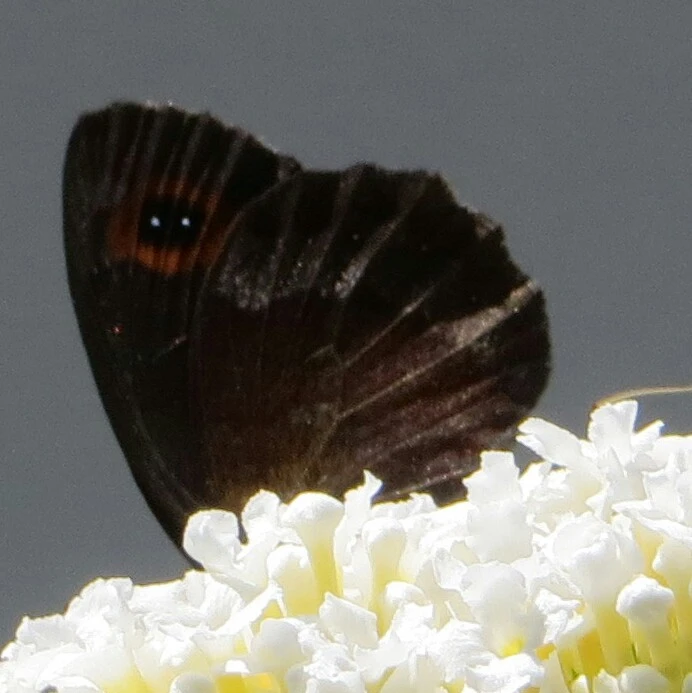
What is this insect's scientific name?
Erebia aethiops
